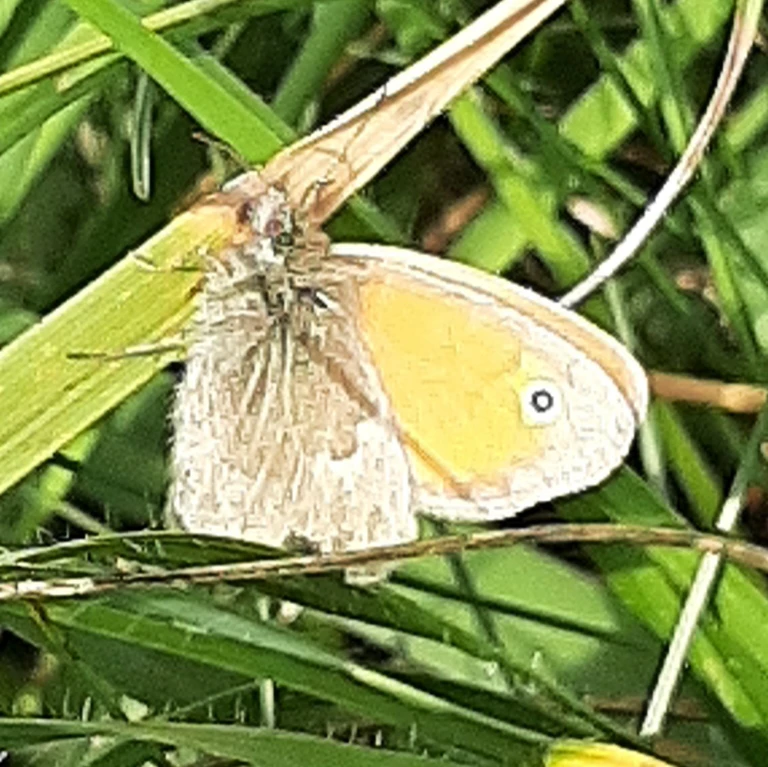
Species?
Coenonympha pamphilus
